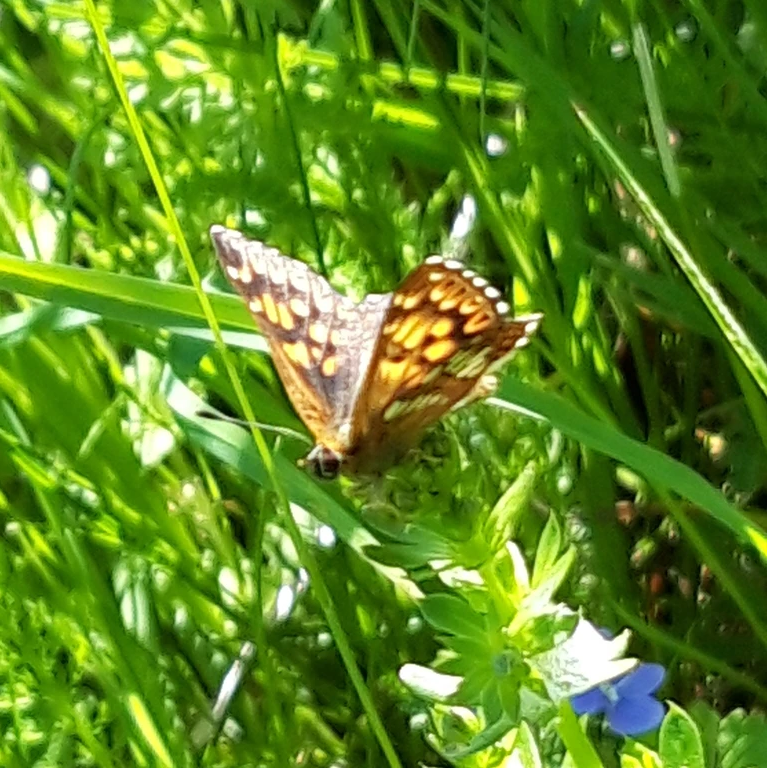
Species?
Hamearis lucina
